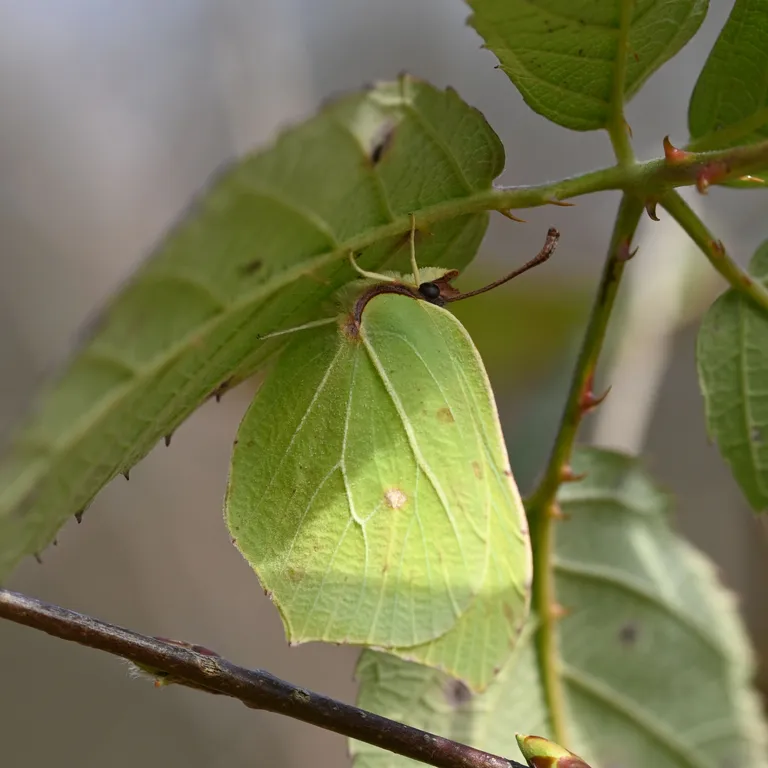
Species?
Gonepteryx rhamni
